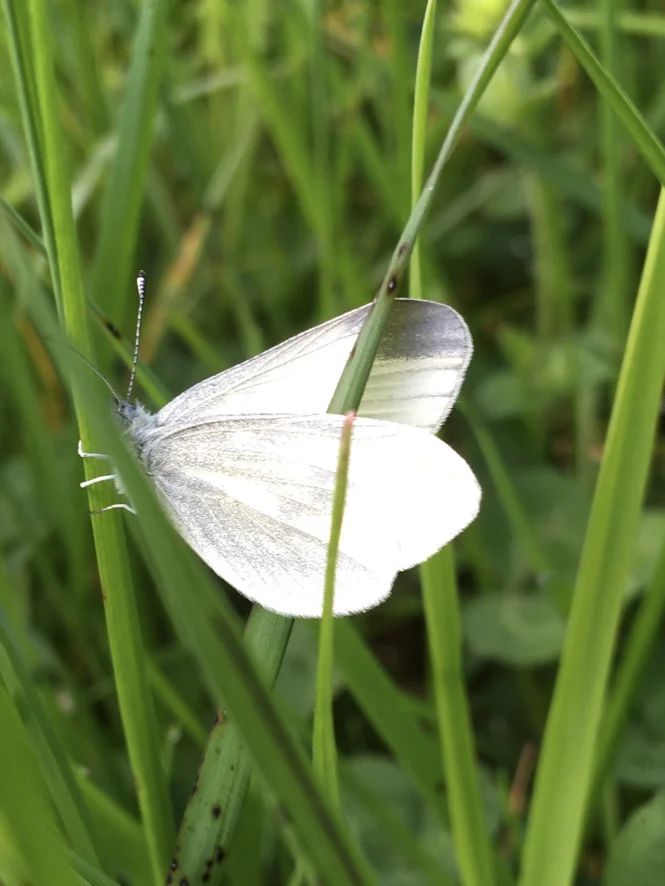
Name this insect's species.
Leptidea sinapis/juvernica
